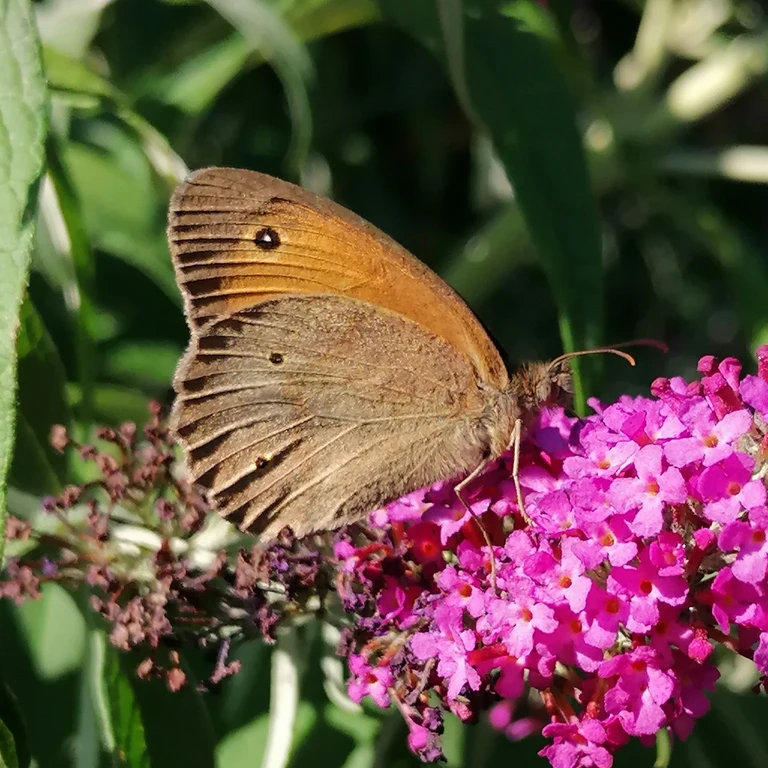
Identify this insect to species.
Maniola jurtina
